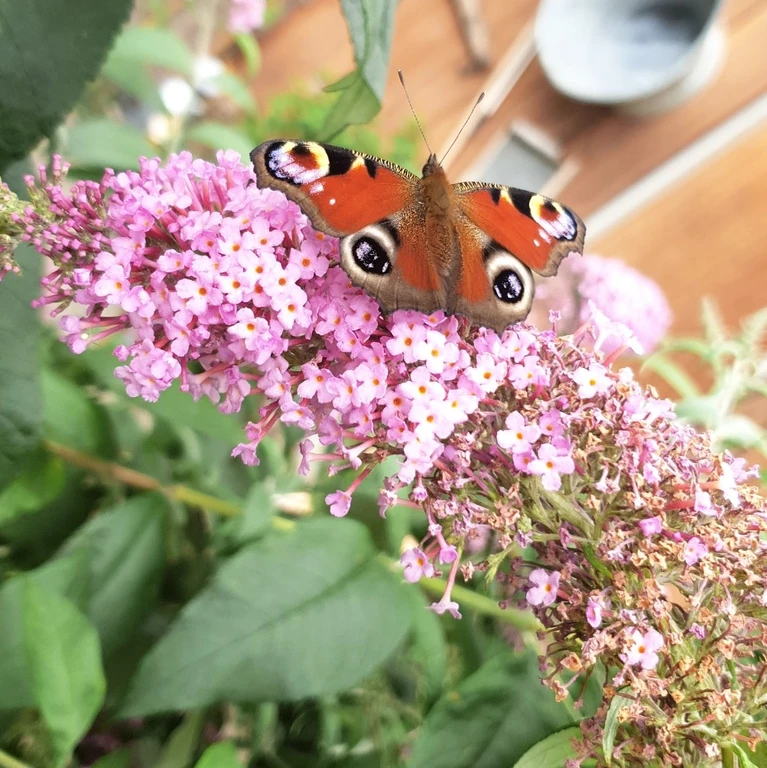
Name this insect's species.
Aglais io
